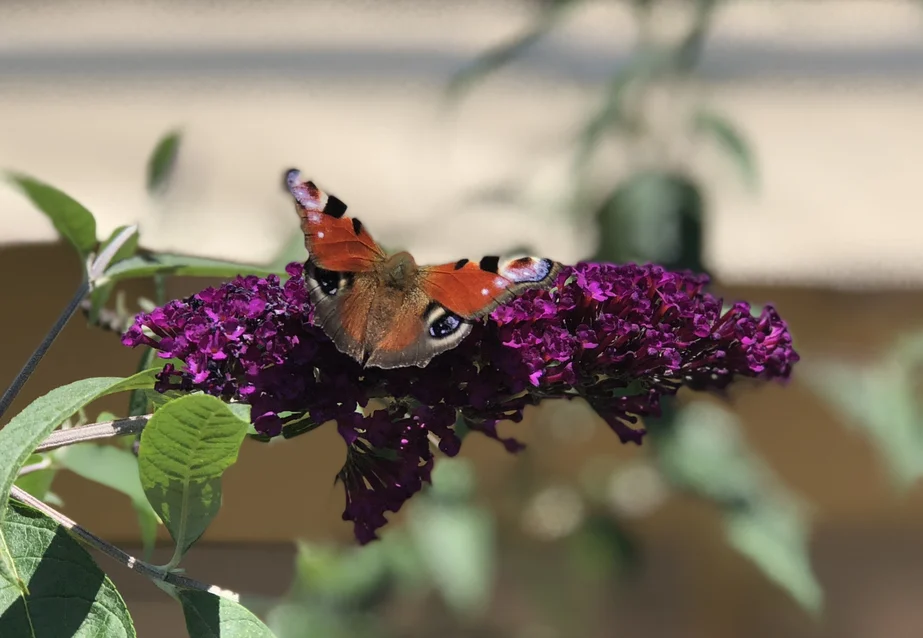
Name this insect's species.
Aglais io
